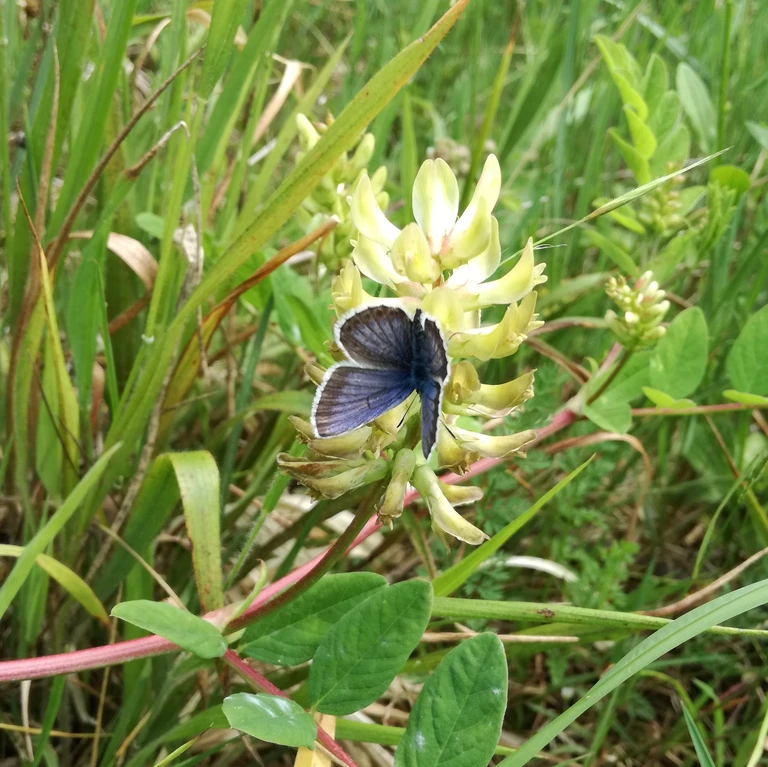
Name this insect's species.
Plebejus argus
